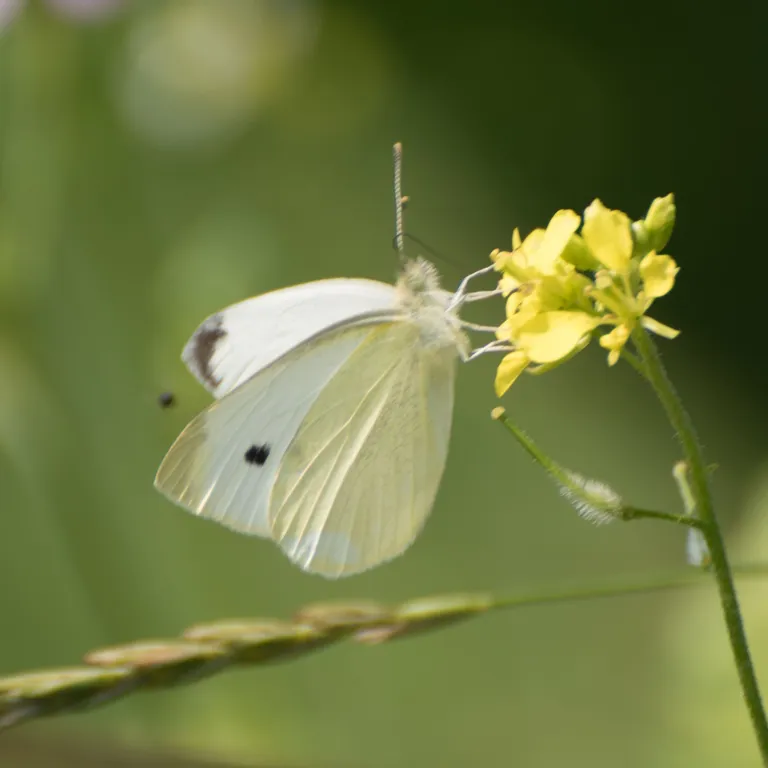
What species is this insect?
Pieris rapae
